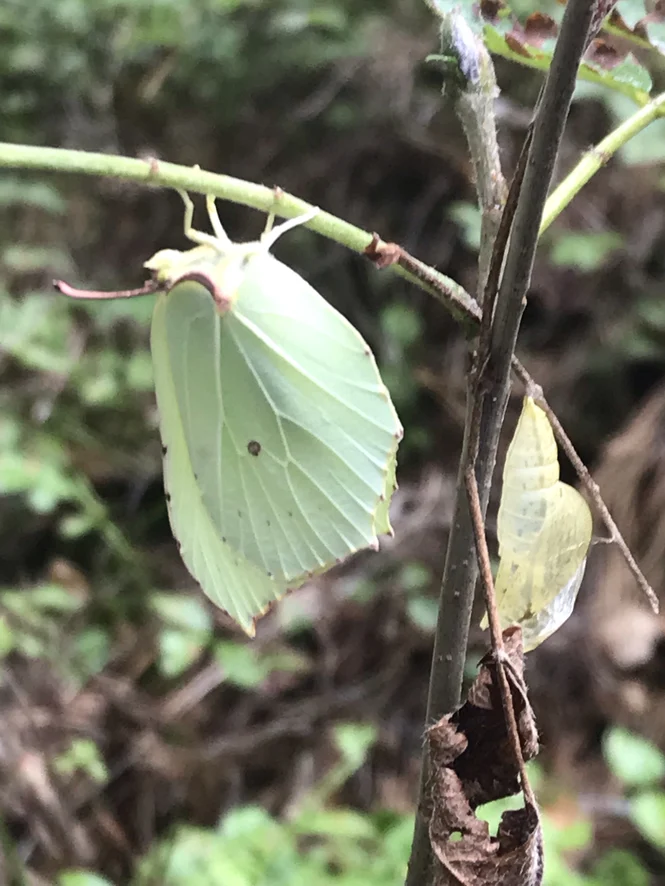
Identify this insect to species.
Gonepteryx rhamni
